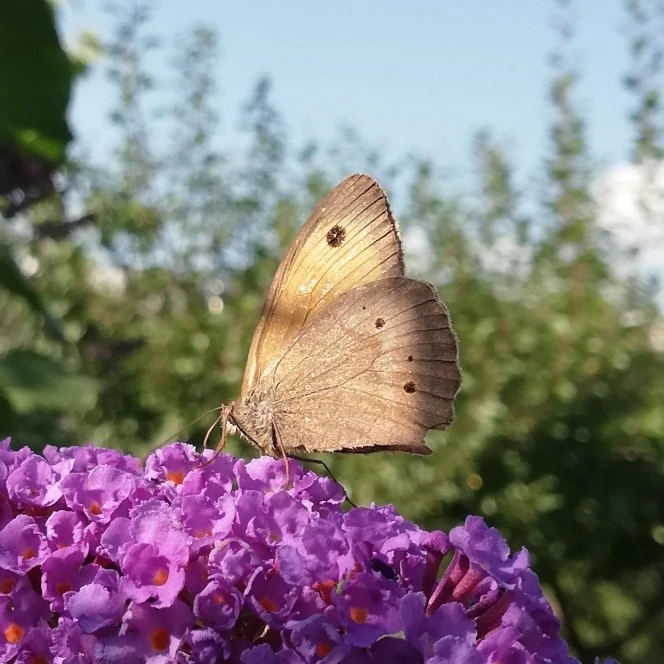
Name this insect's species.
Maniola jurtina
